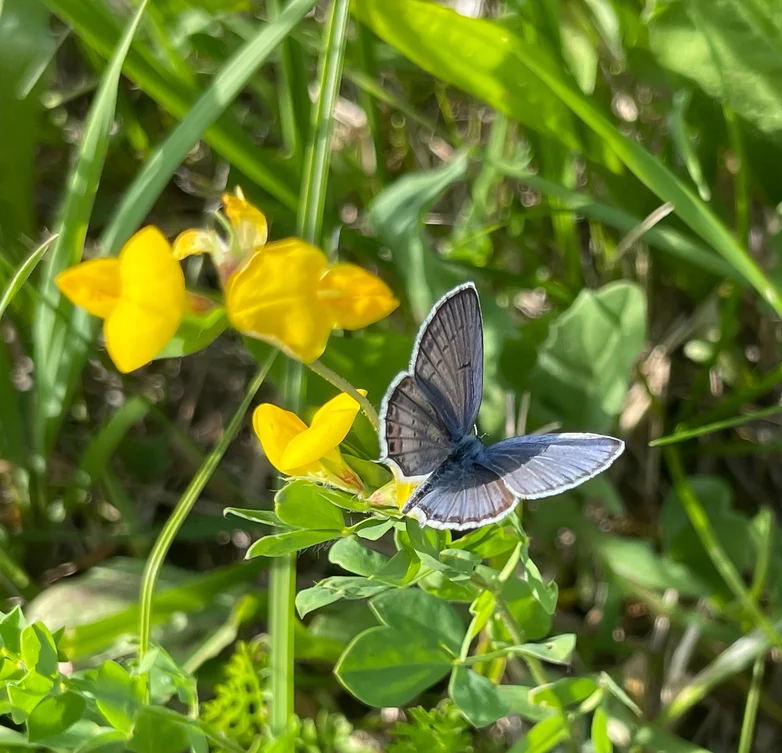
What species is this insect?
Cupido argiades (also Elkalyce argiades)
